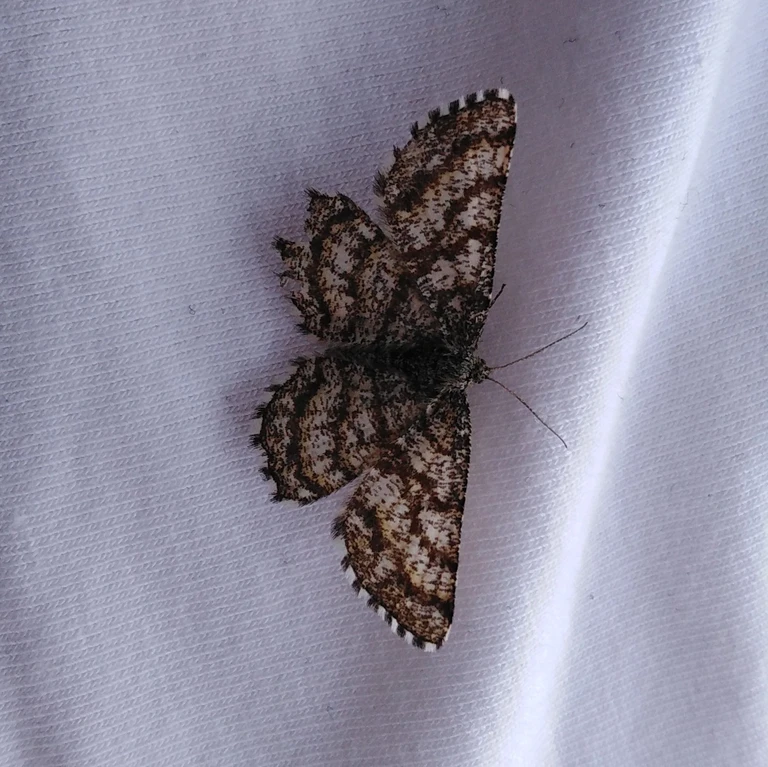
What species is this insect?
Ematurga atomaria
